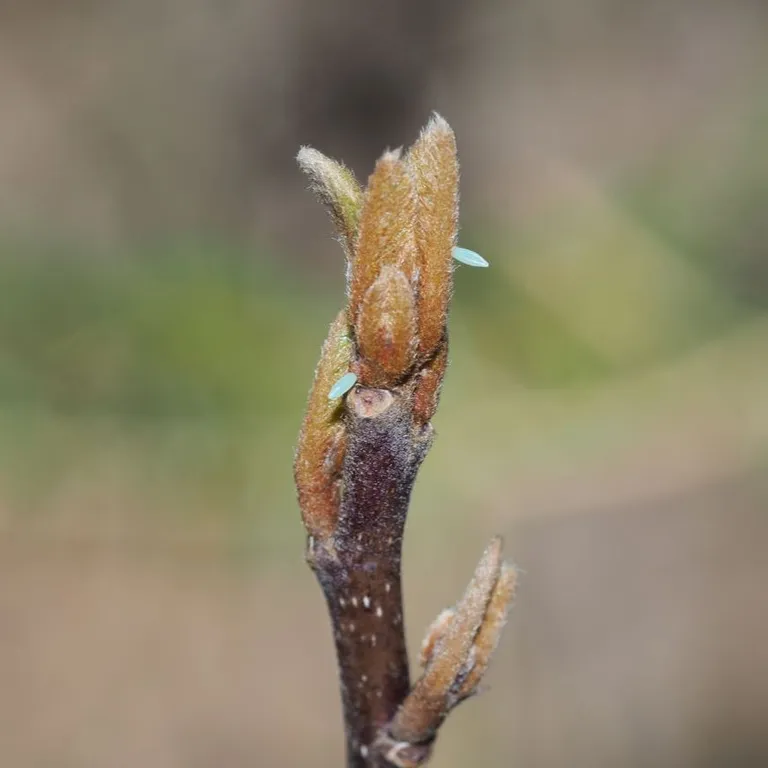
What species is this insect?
Gonepteryx rhamni
